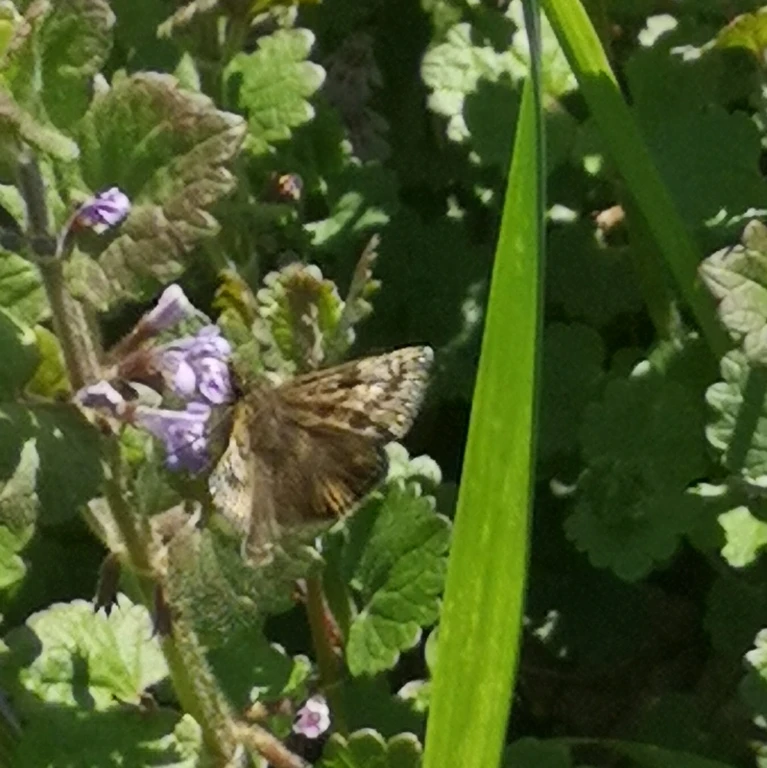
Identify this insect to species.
Erynnis tages
